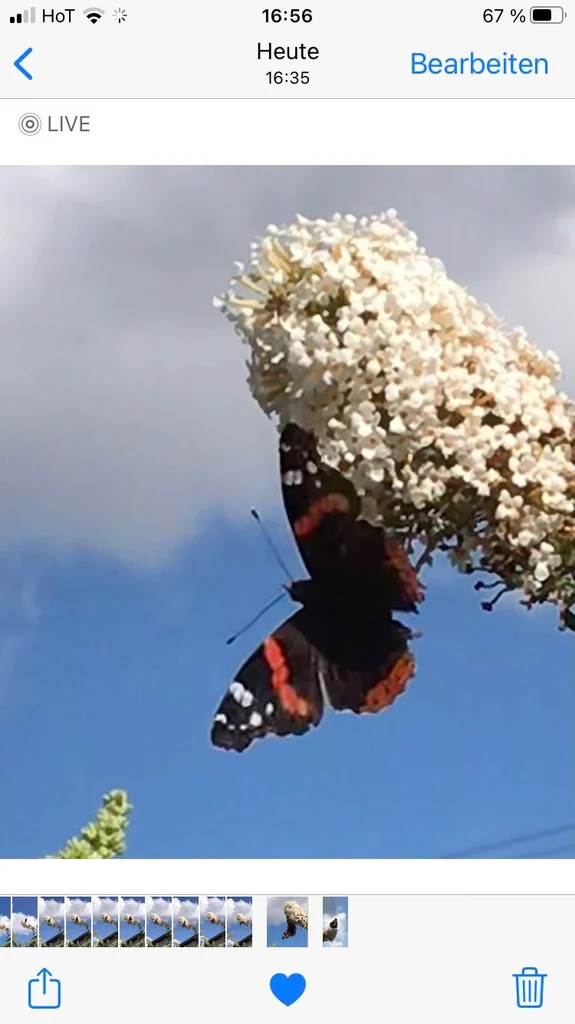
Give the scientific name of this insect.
Vanessa atalanta
